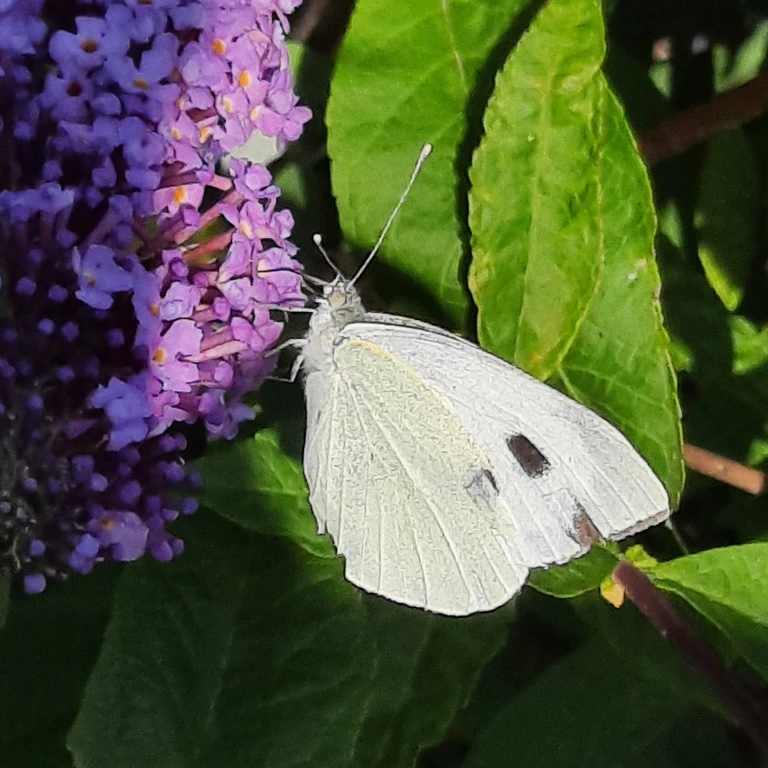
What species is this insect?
Pieris brassicae
